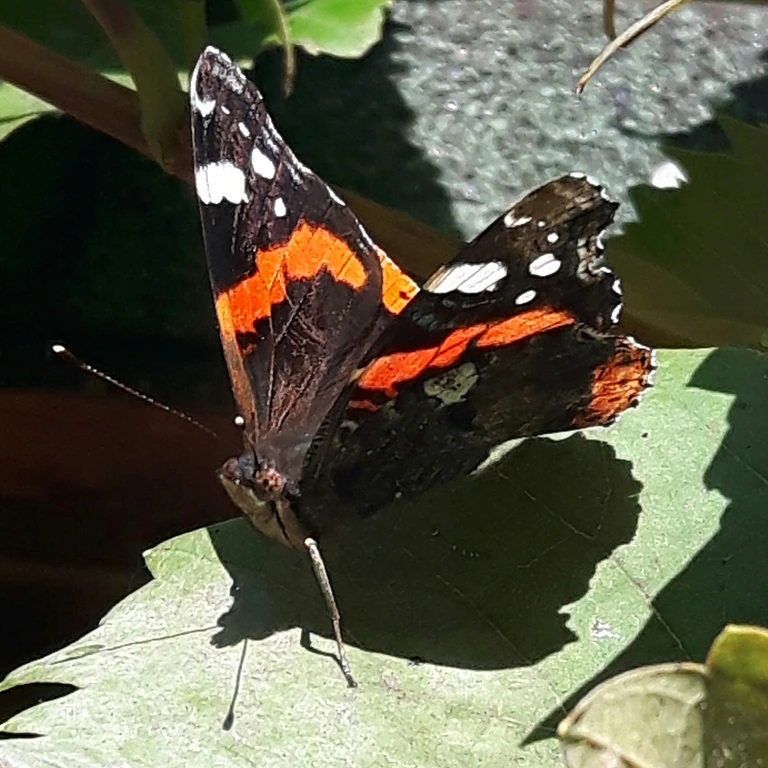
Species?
Vanessa atalanta
